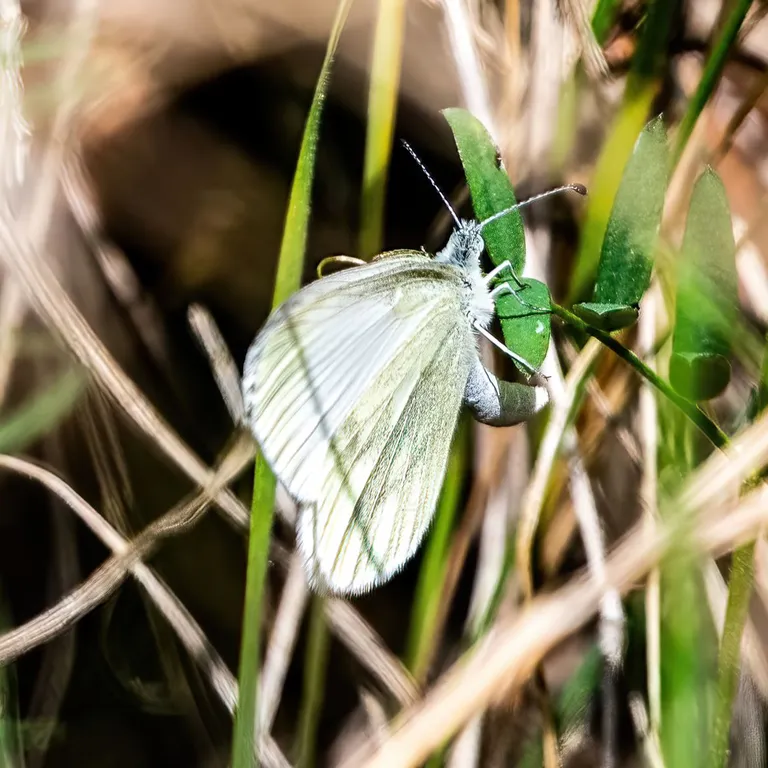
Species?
Leptidea sinapis/juvernica
